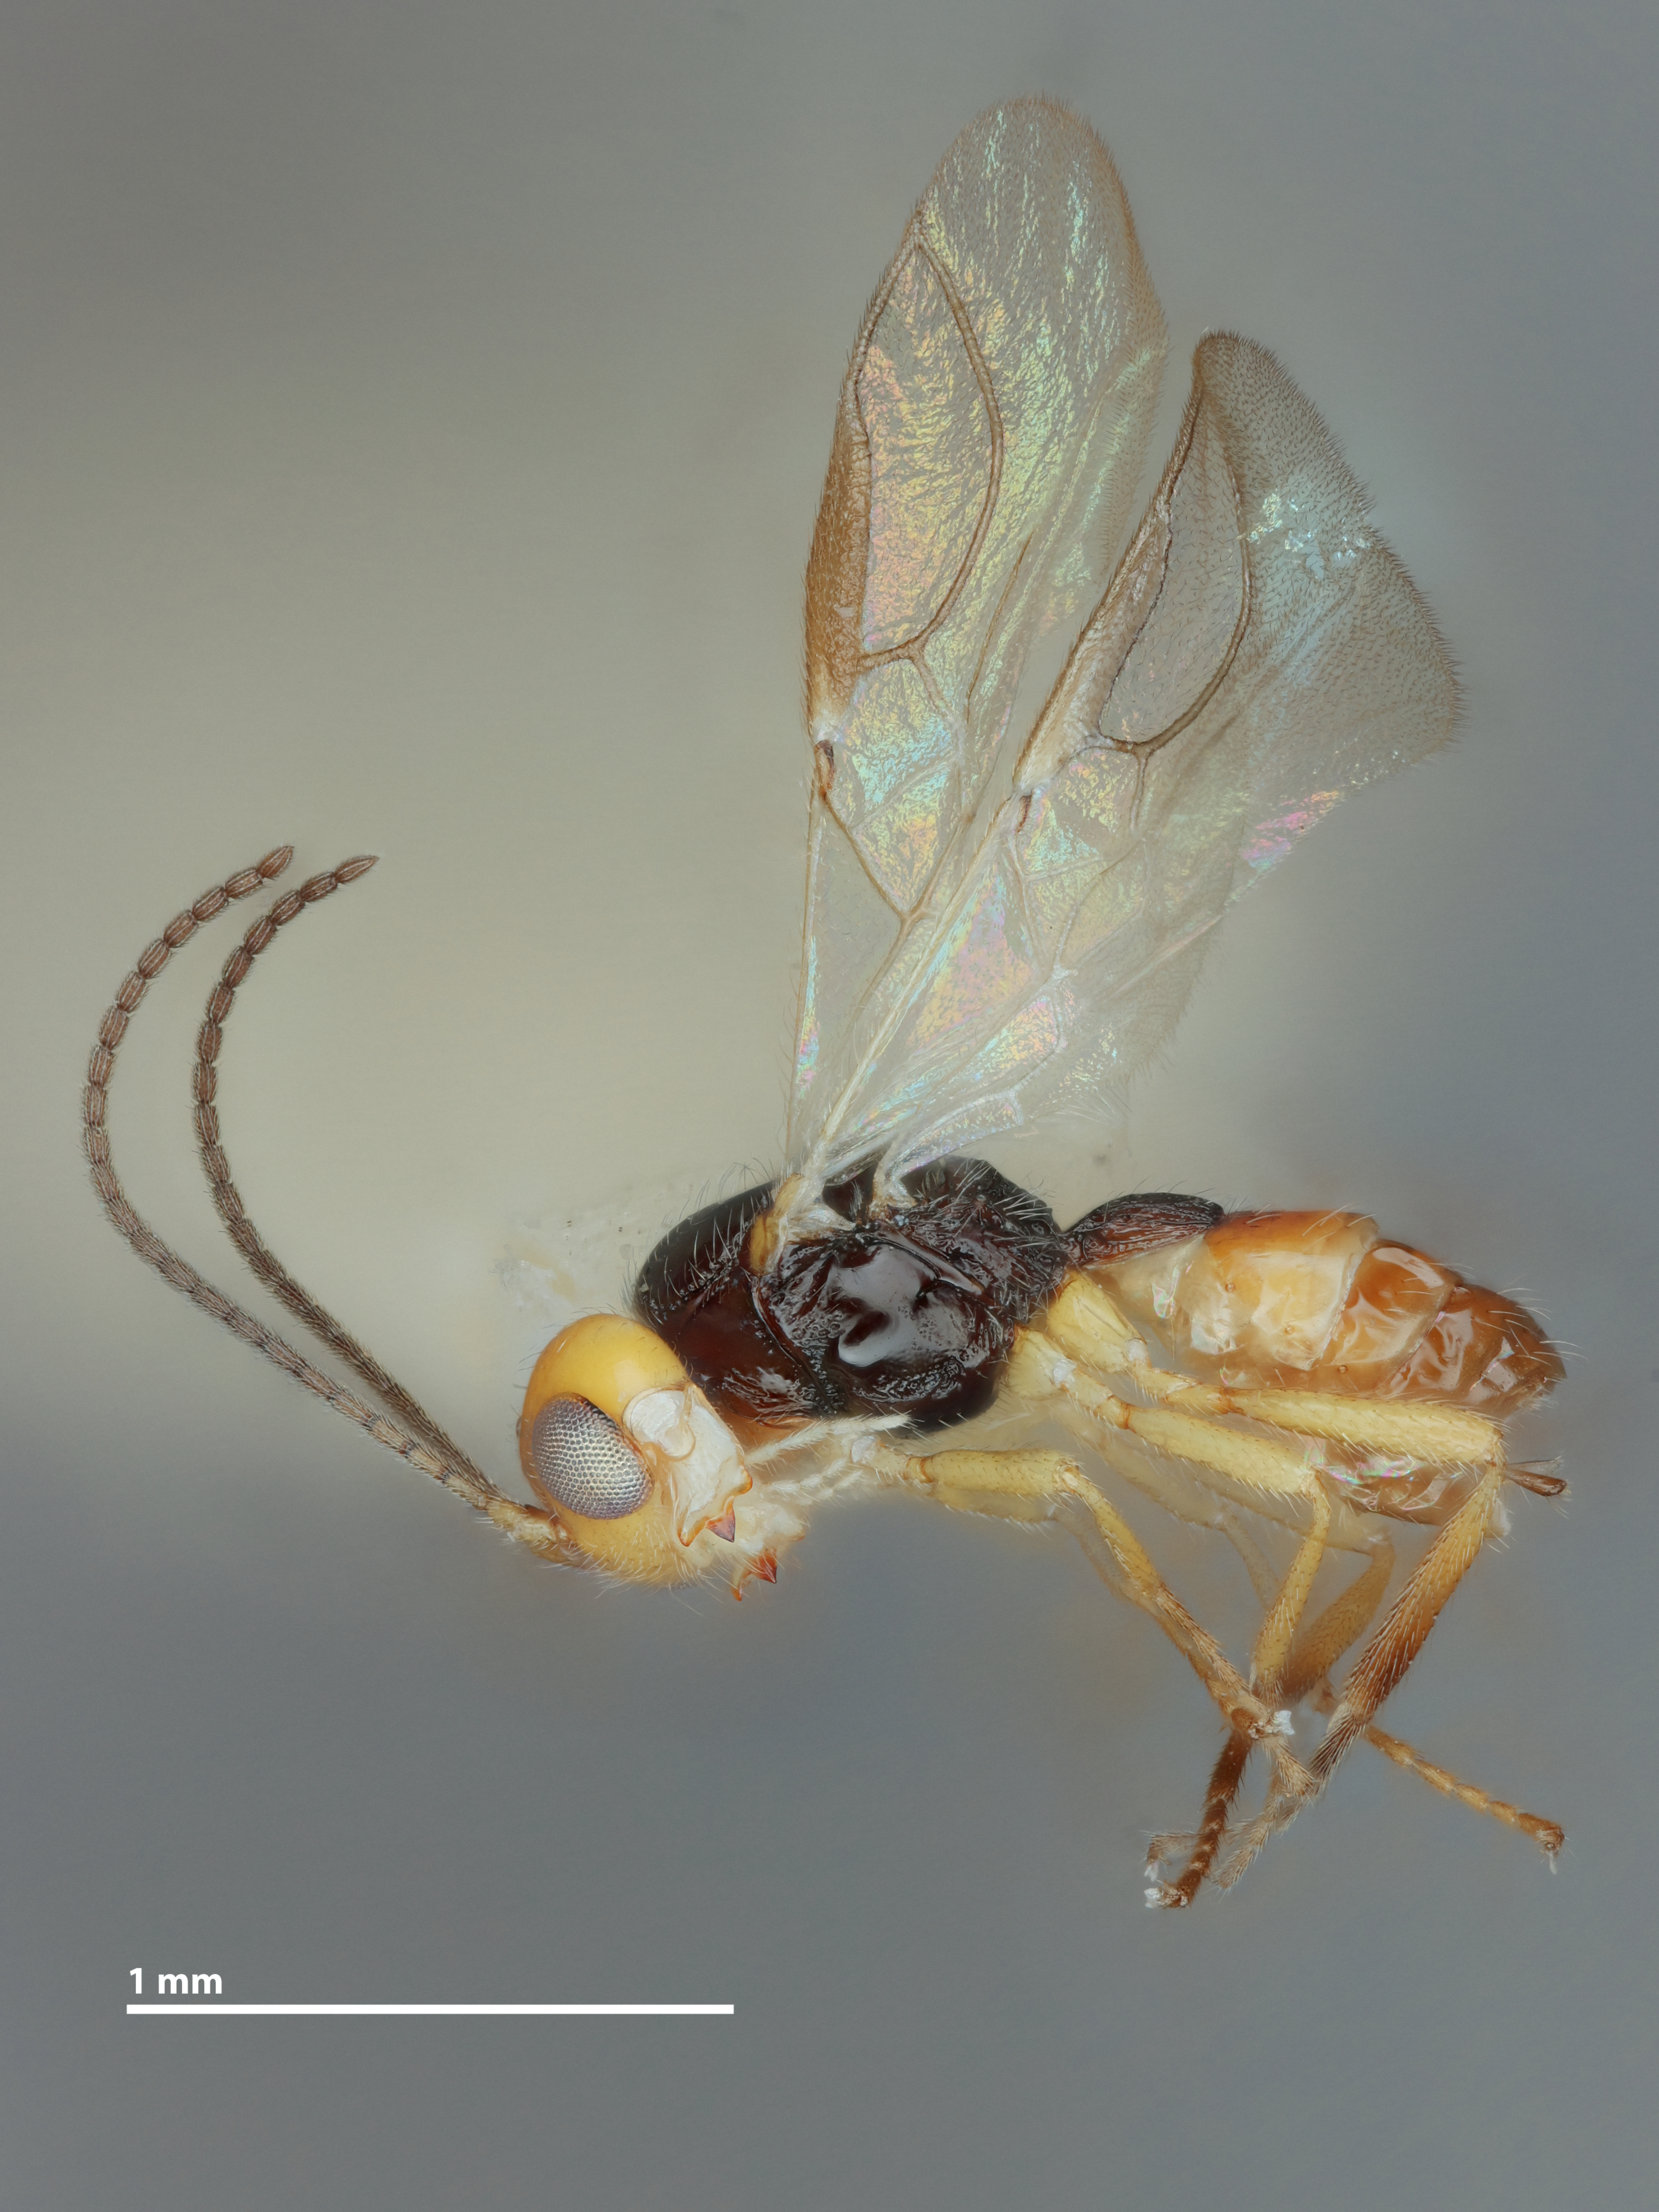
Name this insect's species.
Epimicta konzaensis
